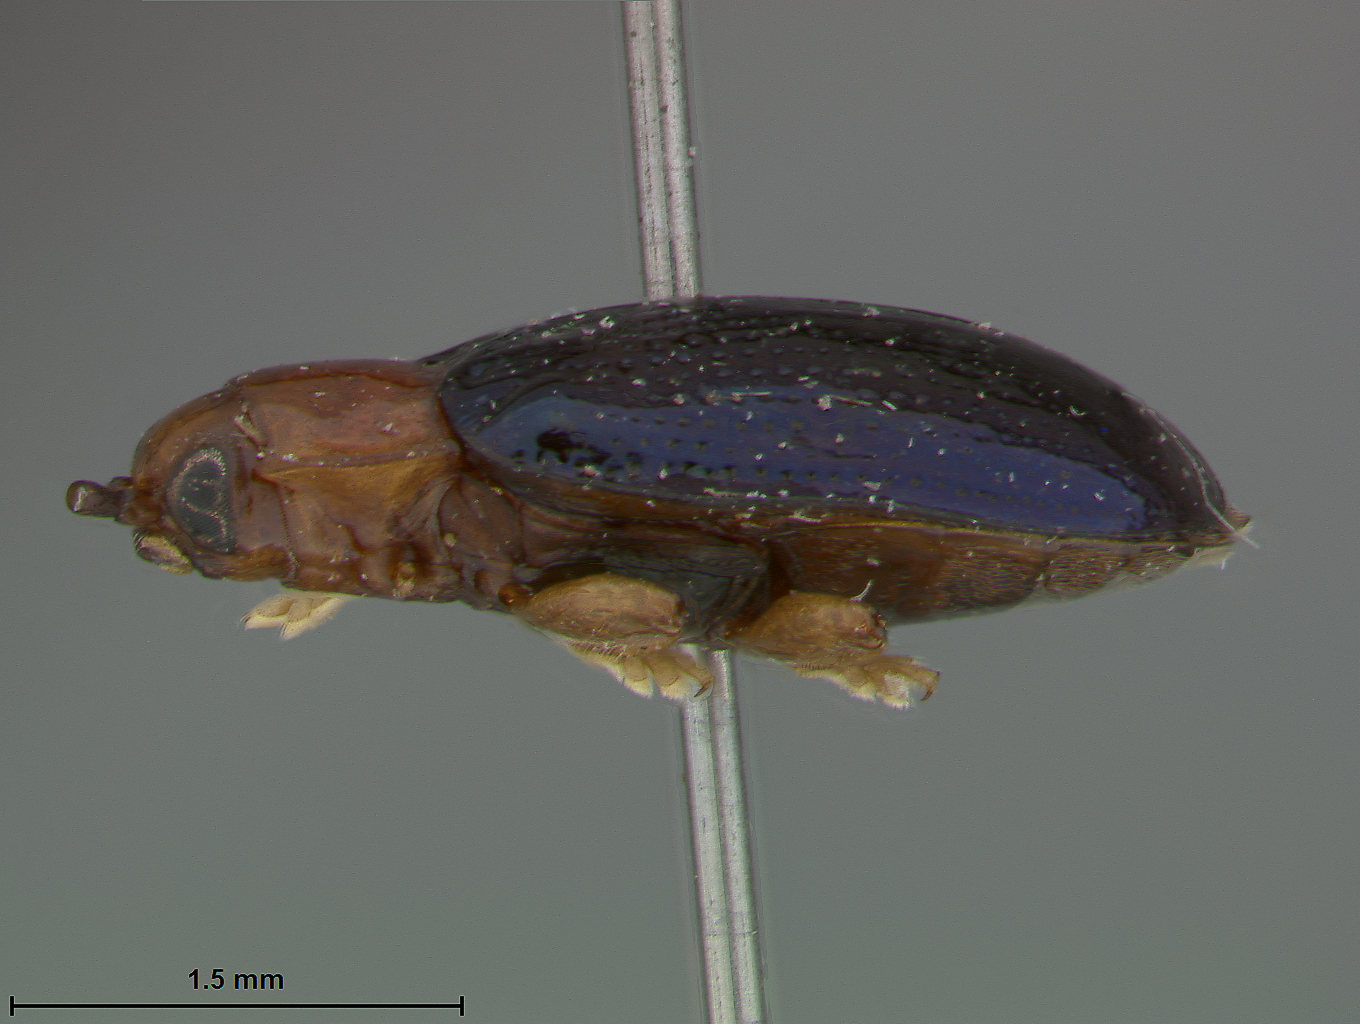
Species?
Cephaloleia costaricensis
